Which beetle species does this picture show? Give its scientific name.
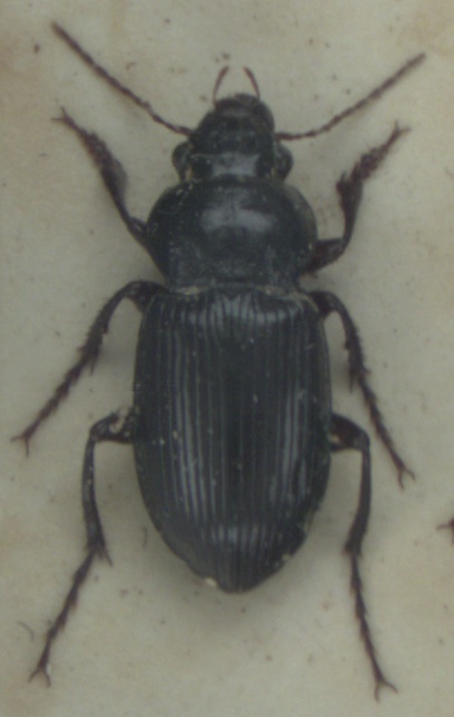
Amara aulica
